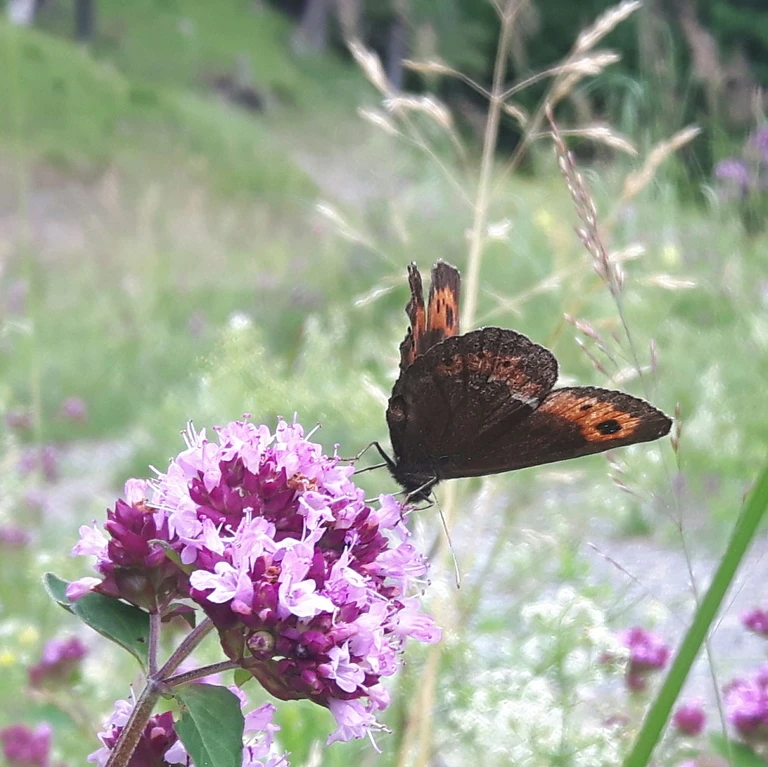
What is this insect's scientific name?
Erebia ligea
